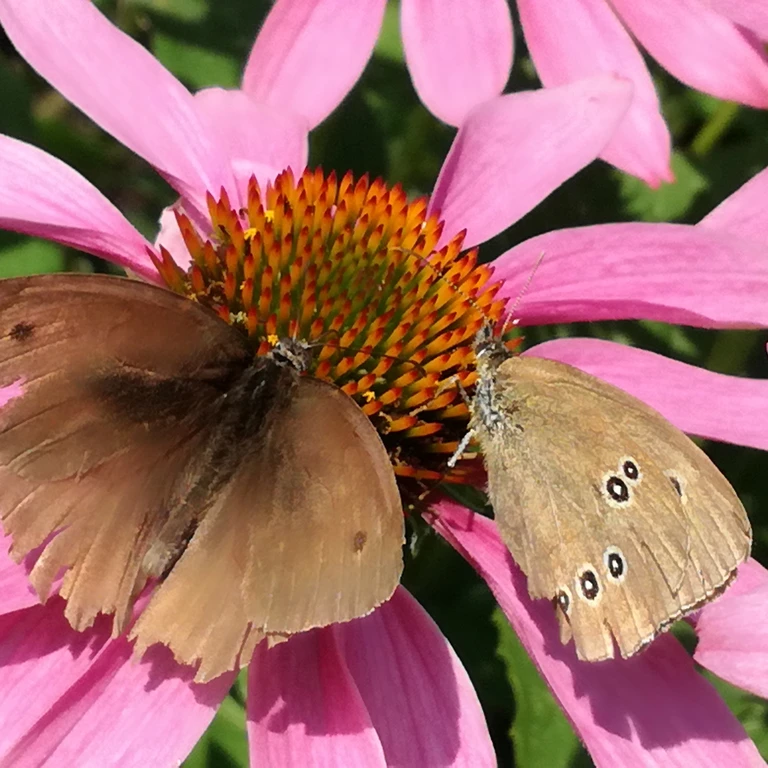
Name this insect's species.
Aphantopus hyperantus
